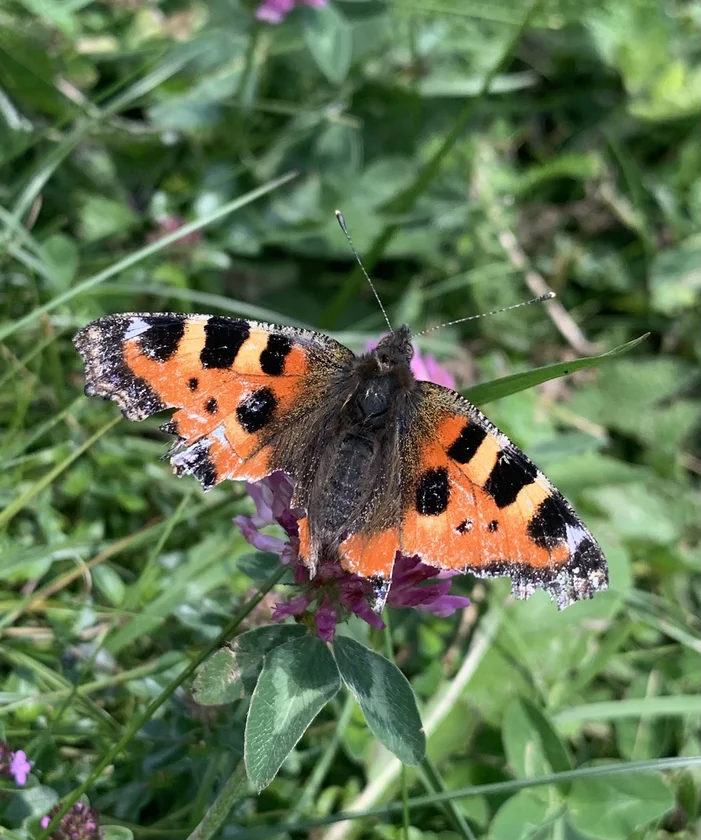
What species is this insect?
Aglais urticae
